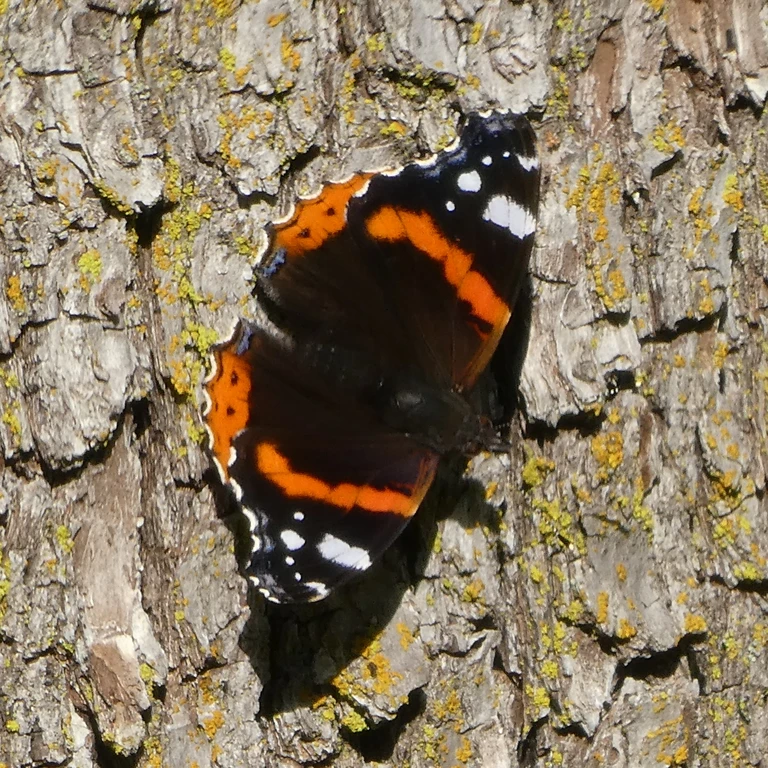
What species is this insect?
Vanessa atalanta
